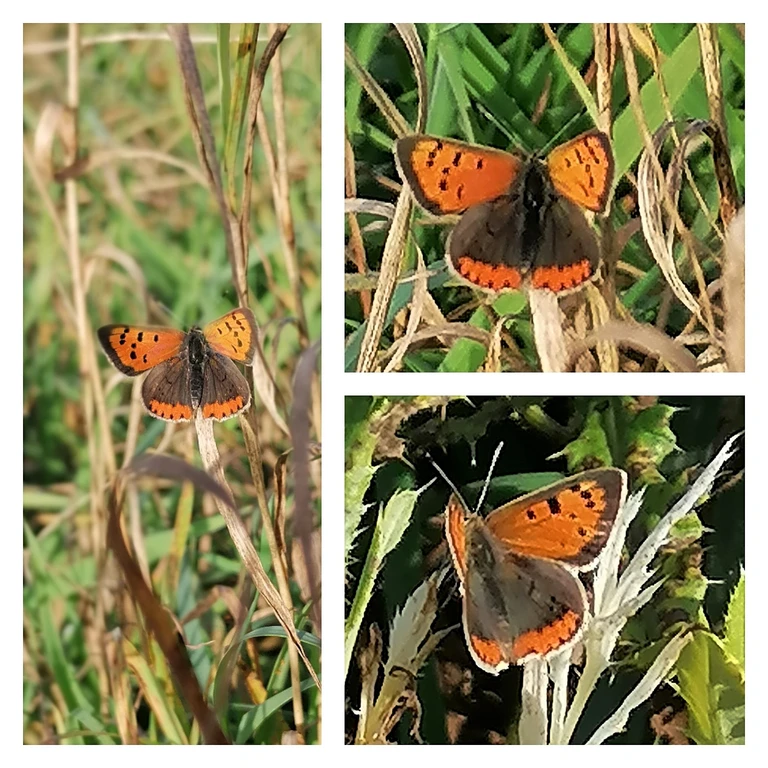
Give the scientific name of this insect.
Lycaena phlaeas
